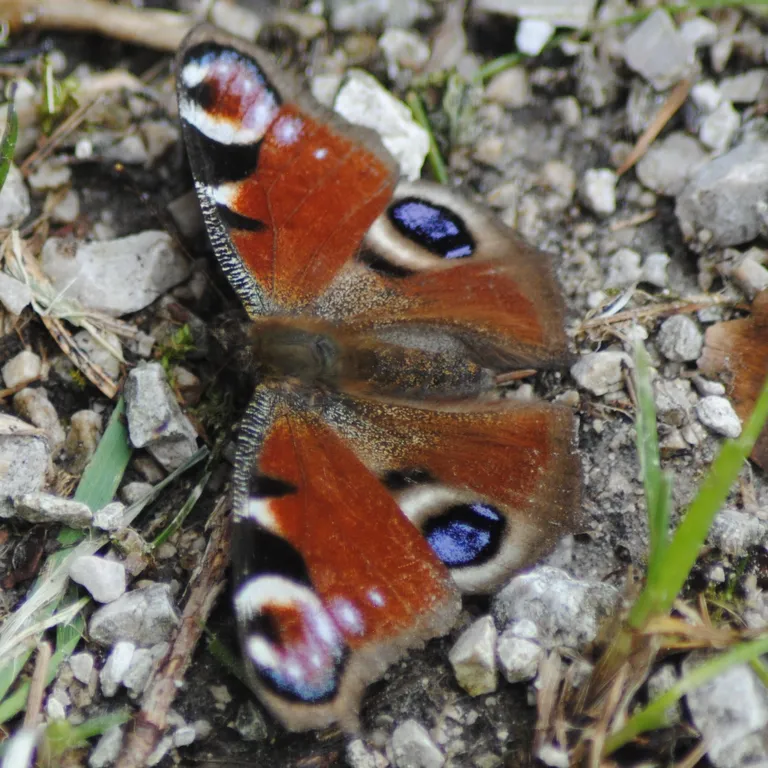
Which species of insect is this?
Aglais io
